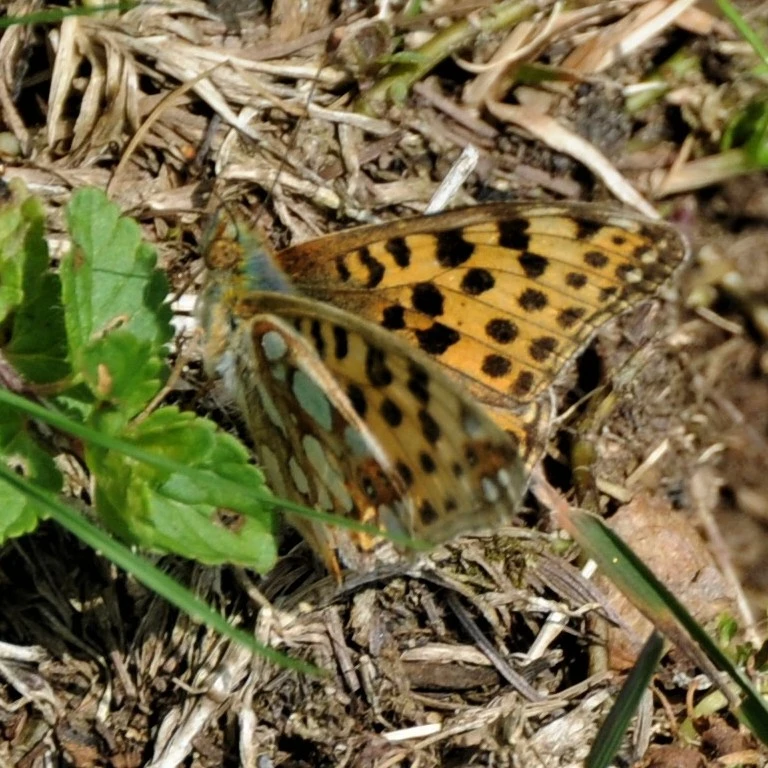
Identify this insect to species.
Issoria lathonia
